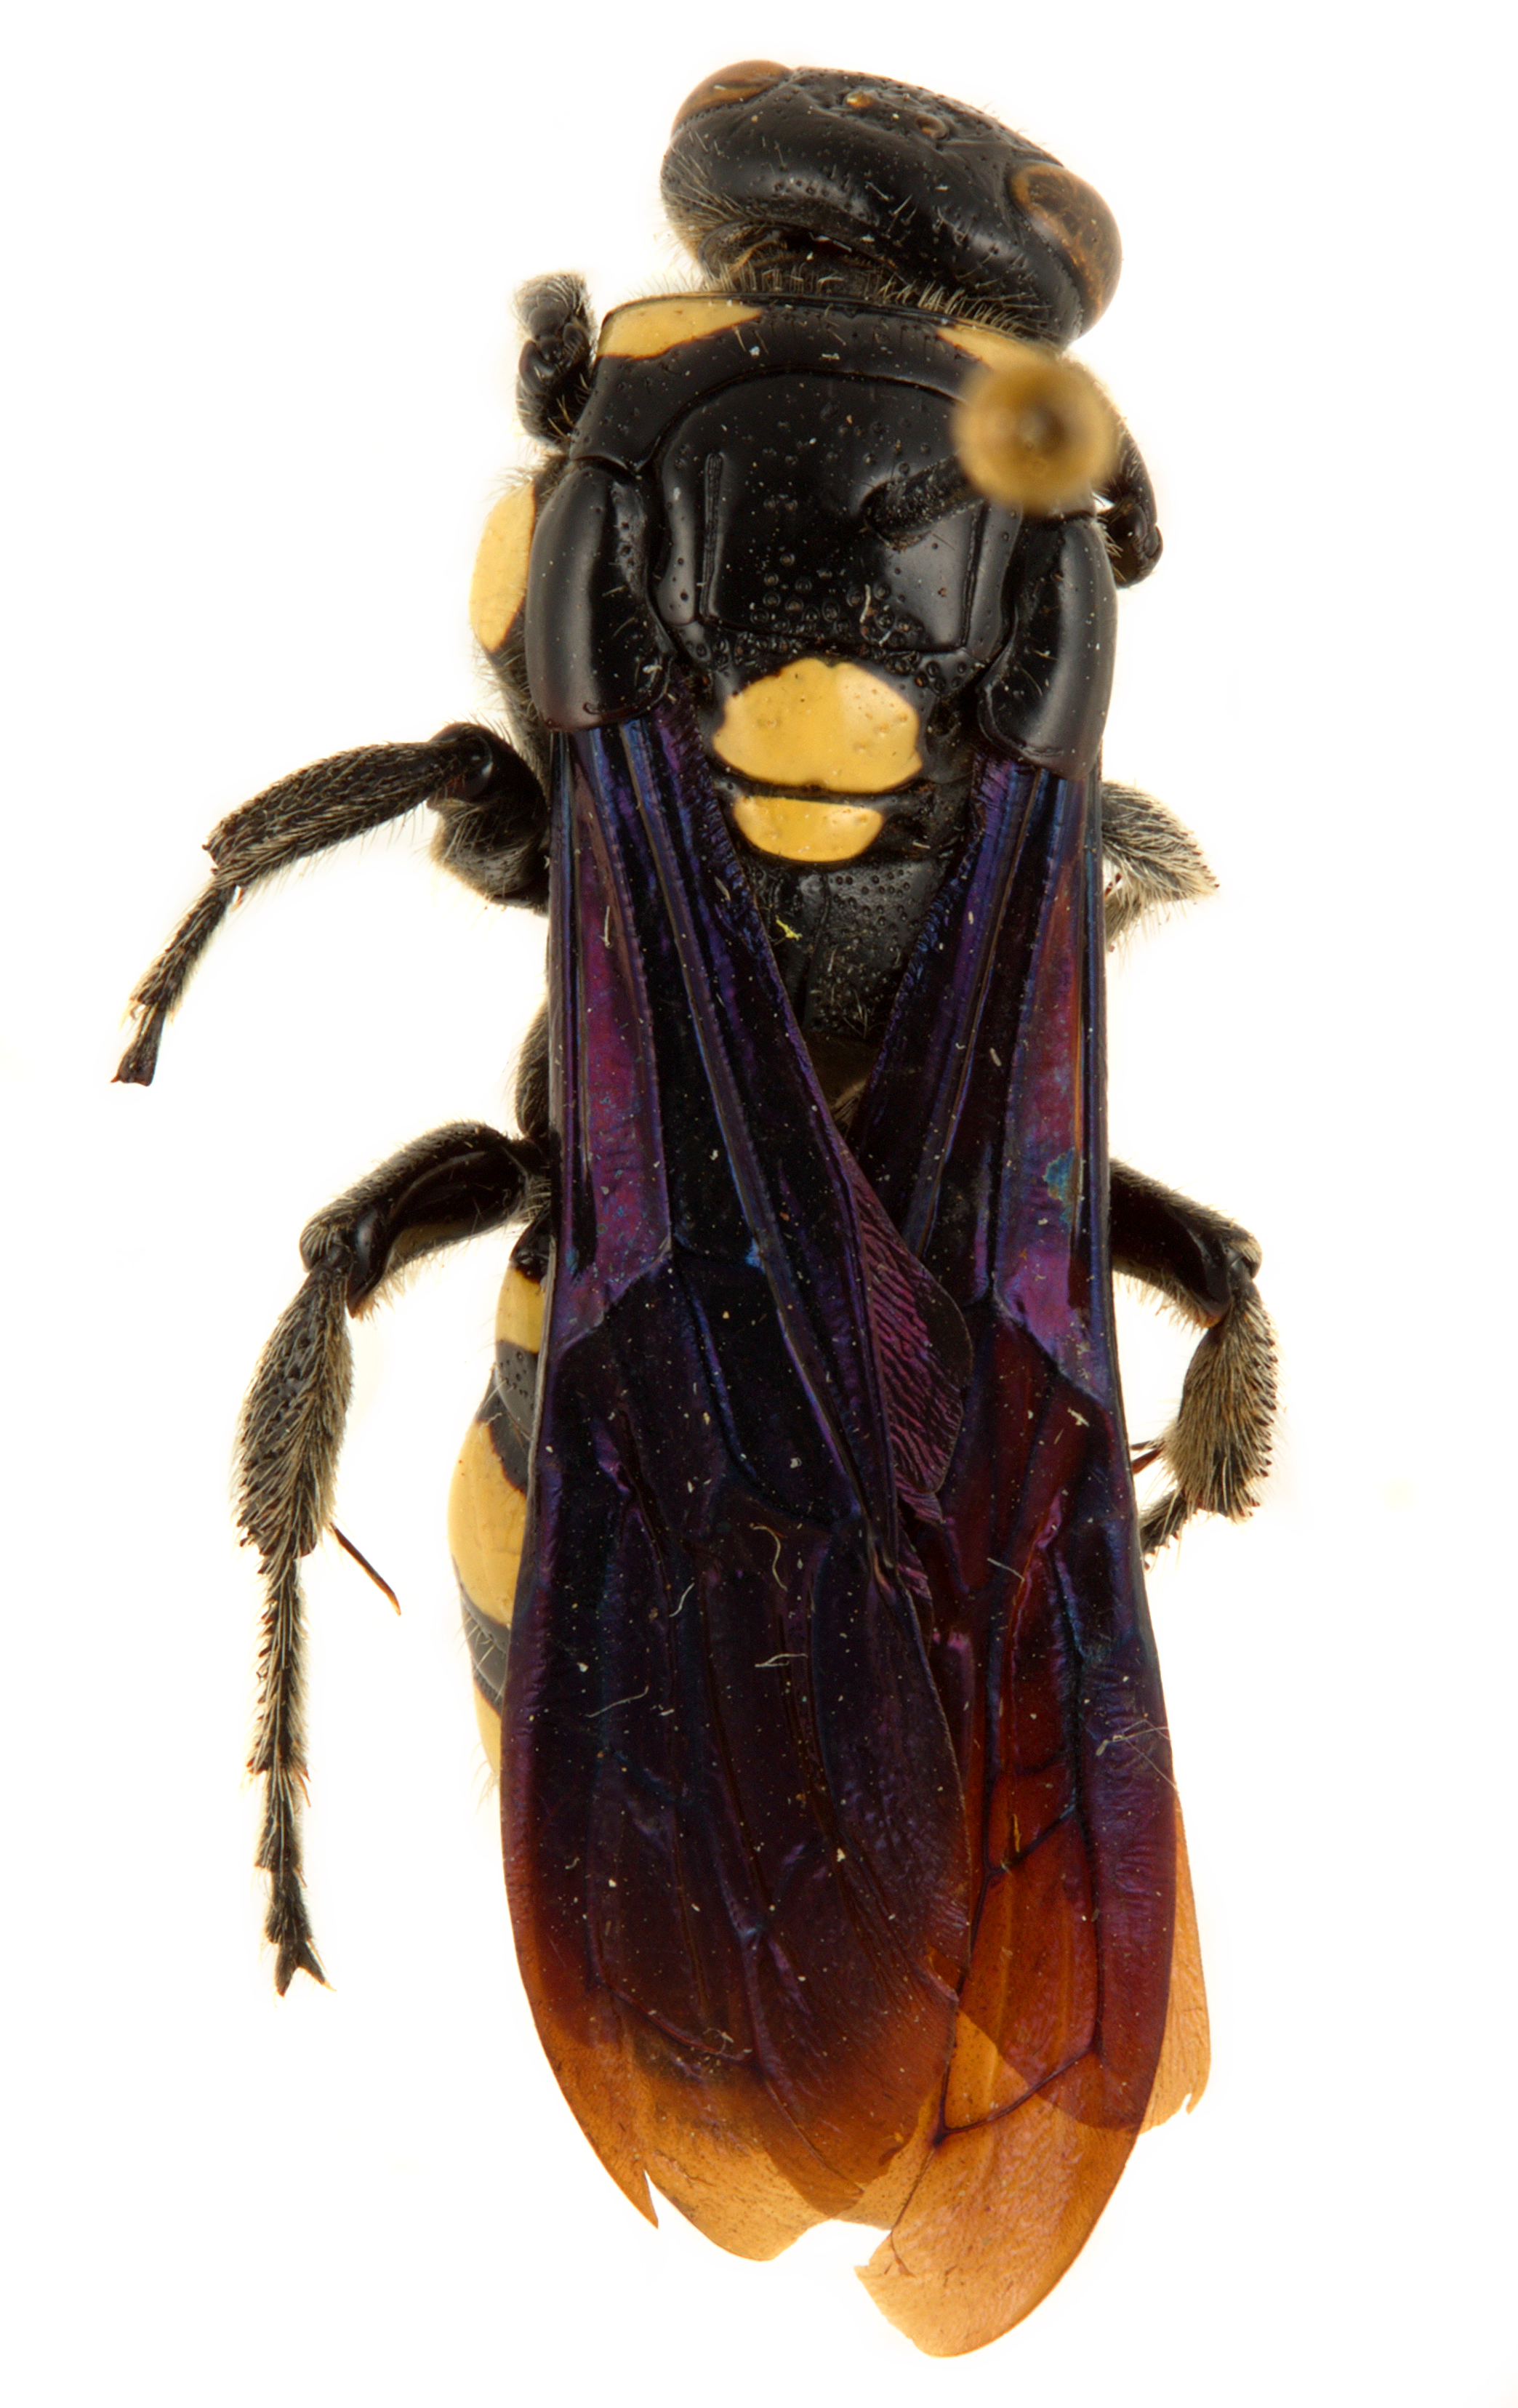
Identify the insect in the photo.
Epomidiopteron julii
